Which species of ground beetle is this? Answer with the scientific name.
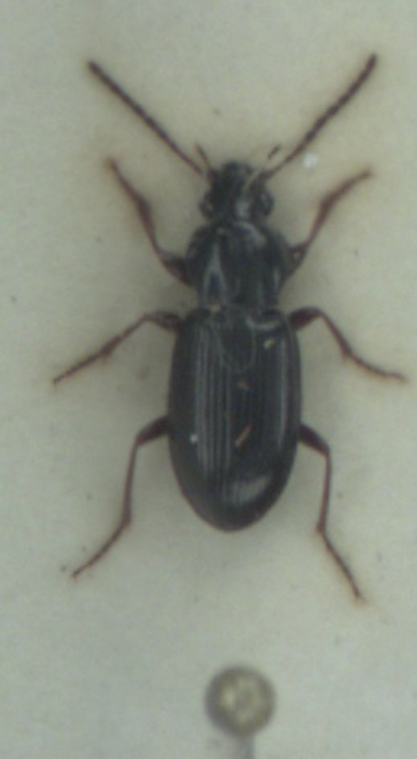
Pterostichus strenuus
